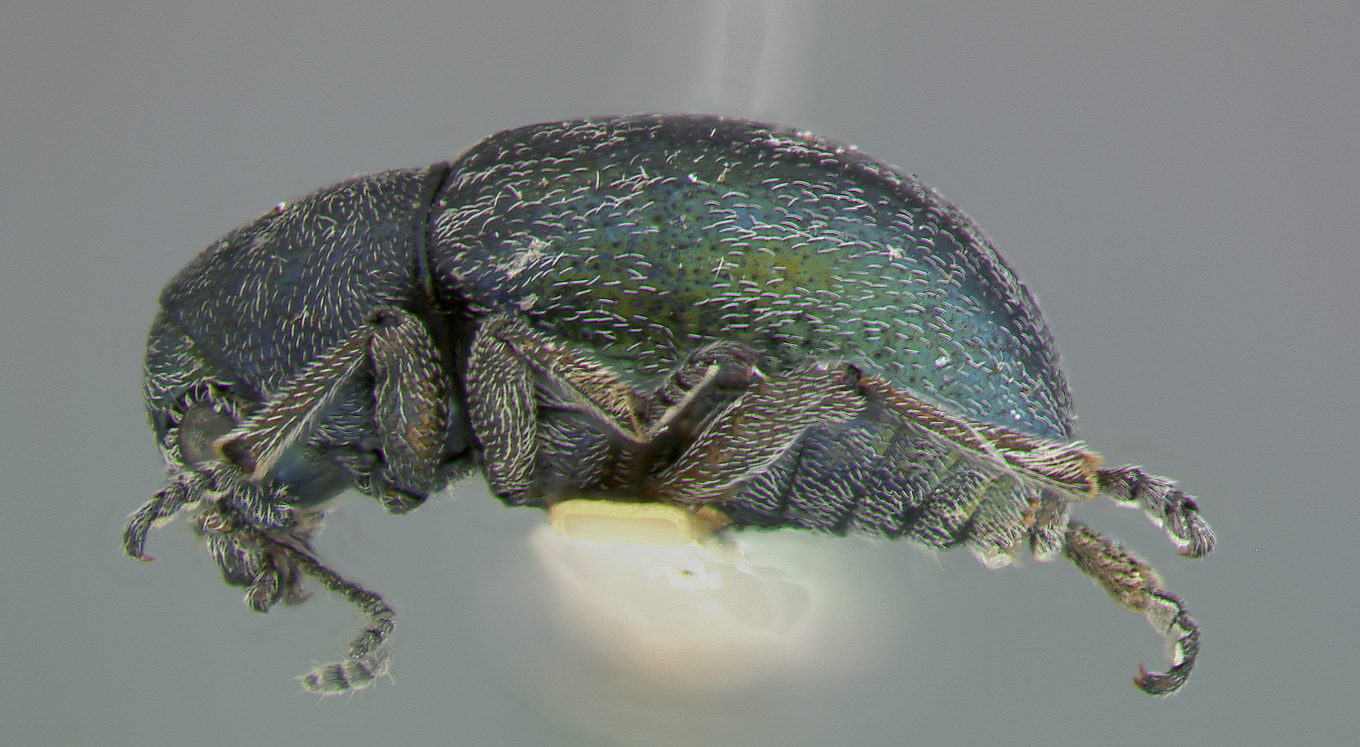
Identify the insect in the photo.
Graphops viridis
